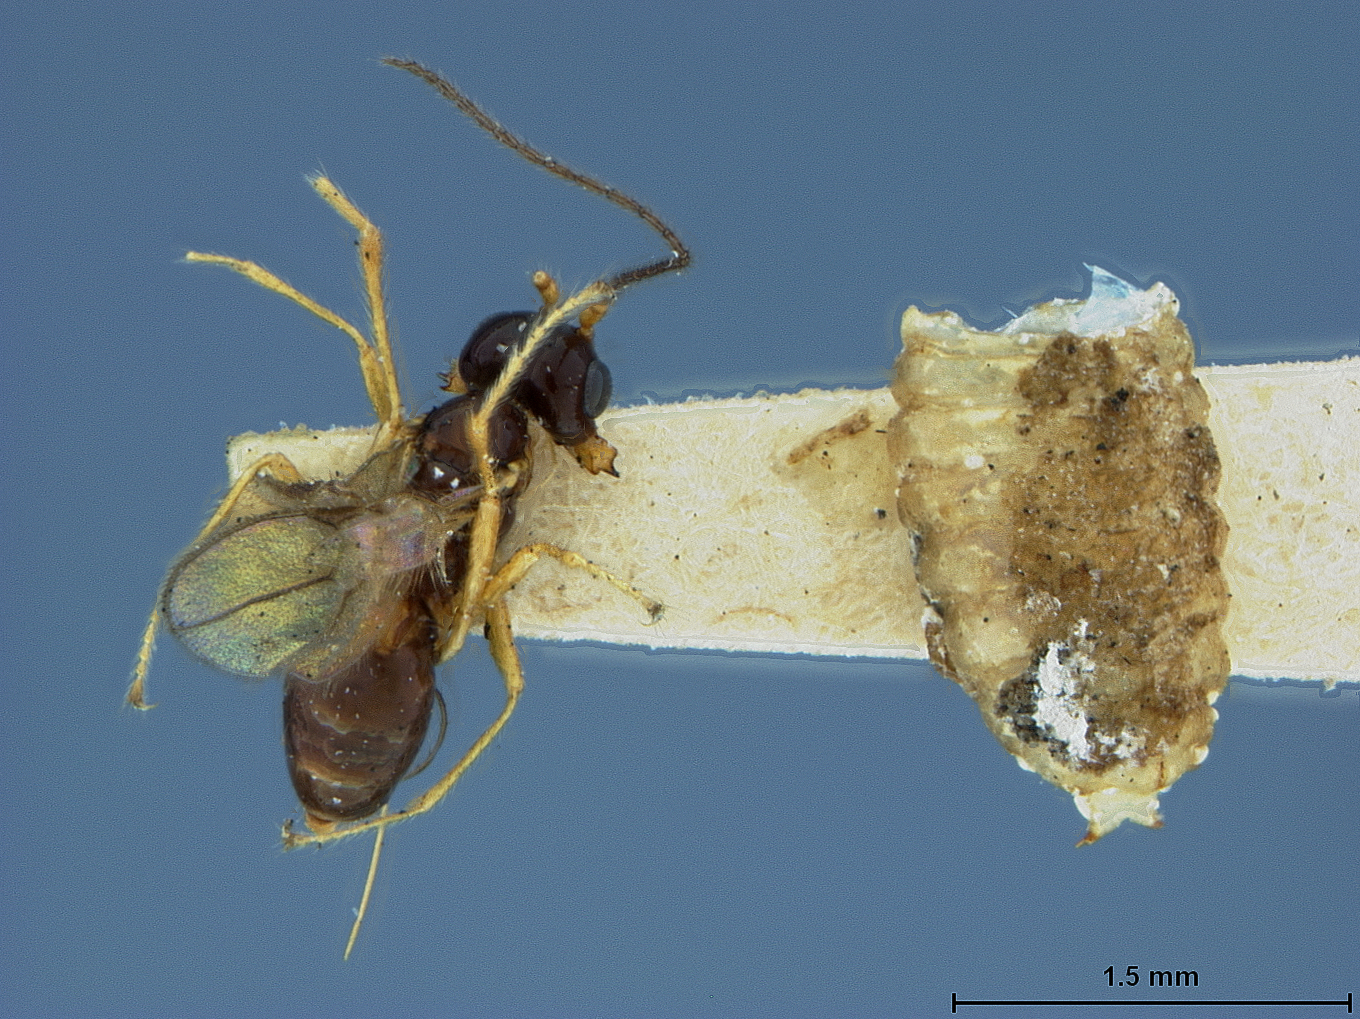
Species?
Aphaereta oscinidis
